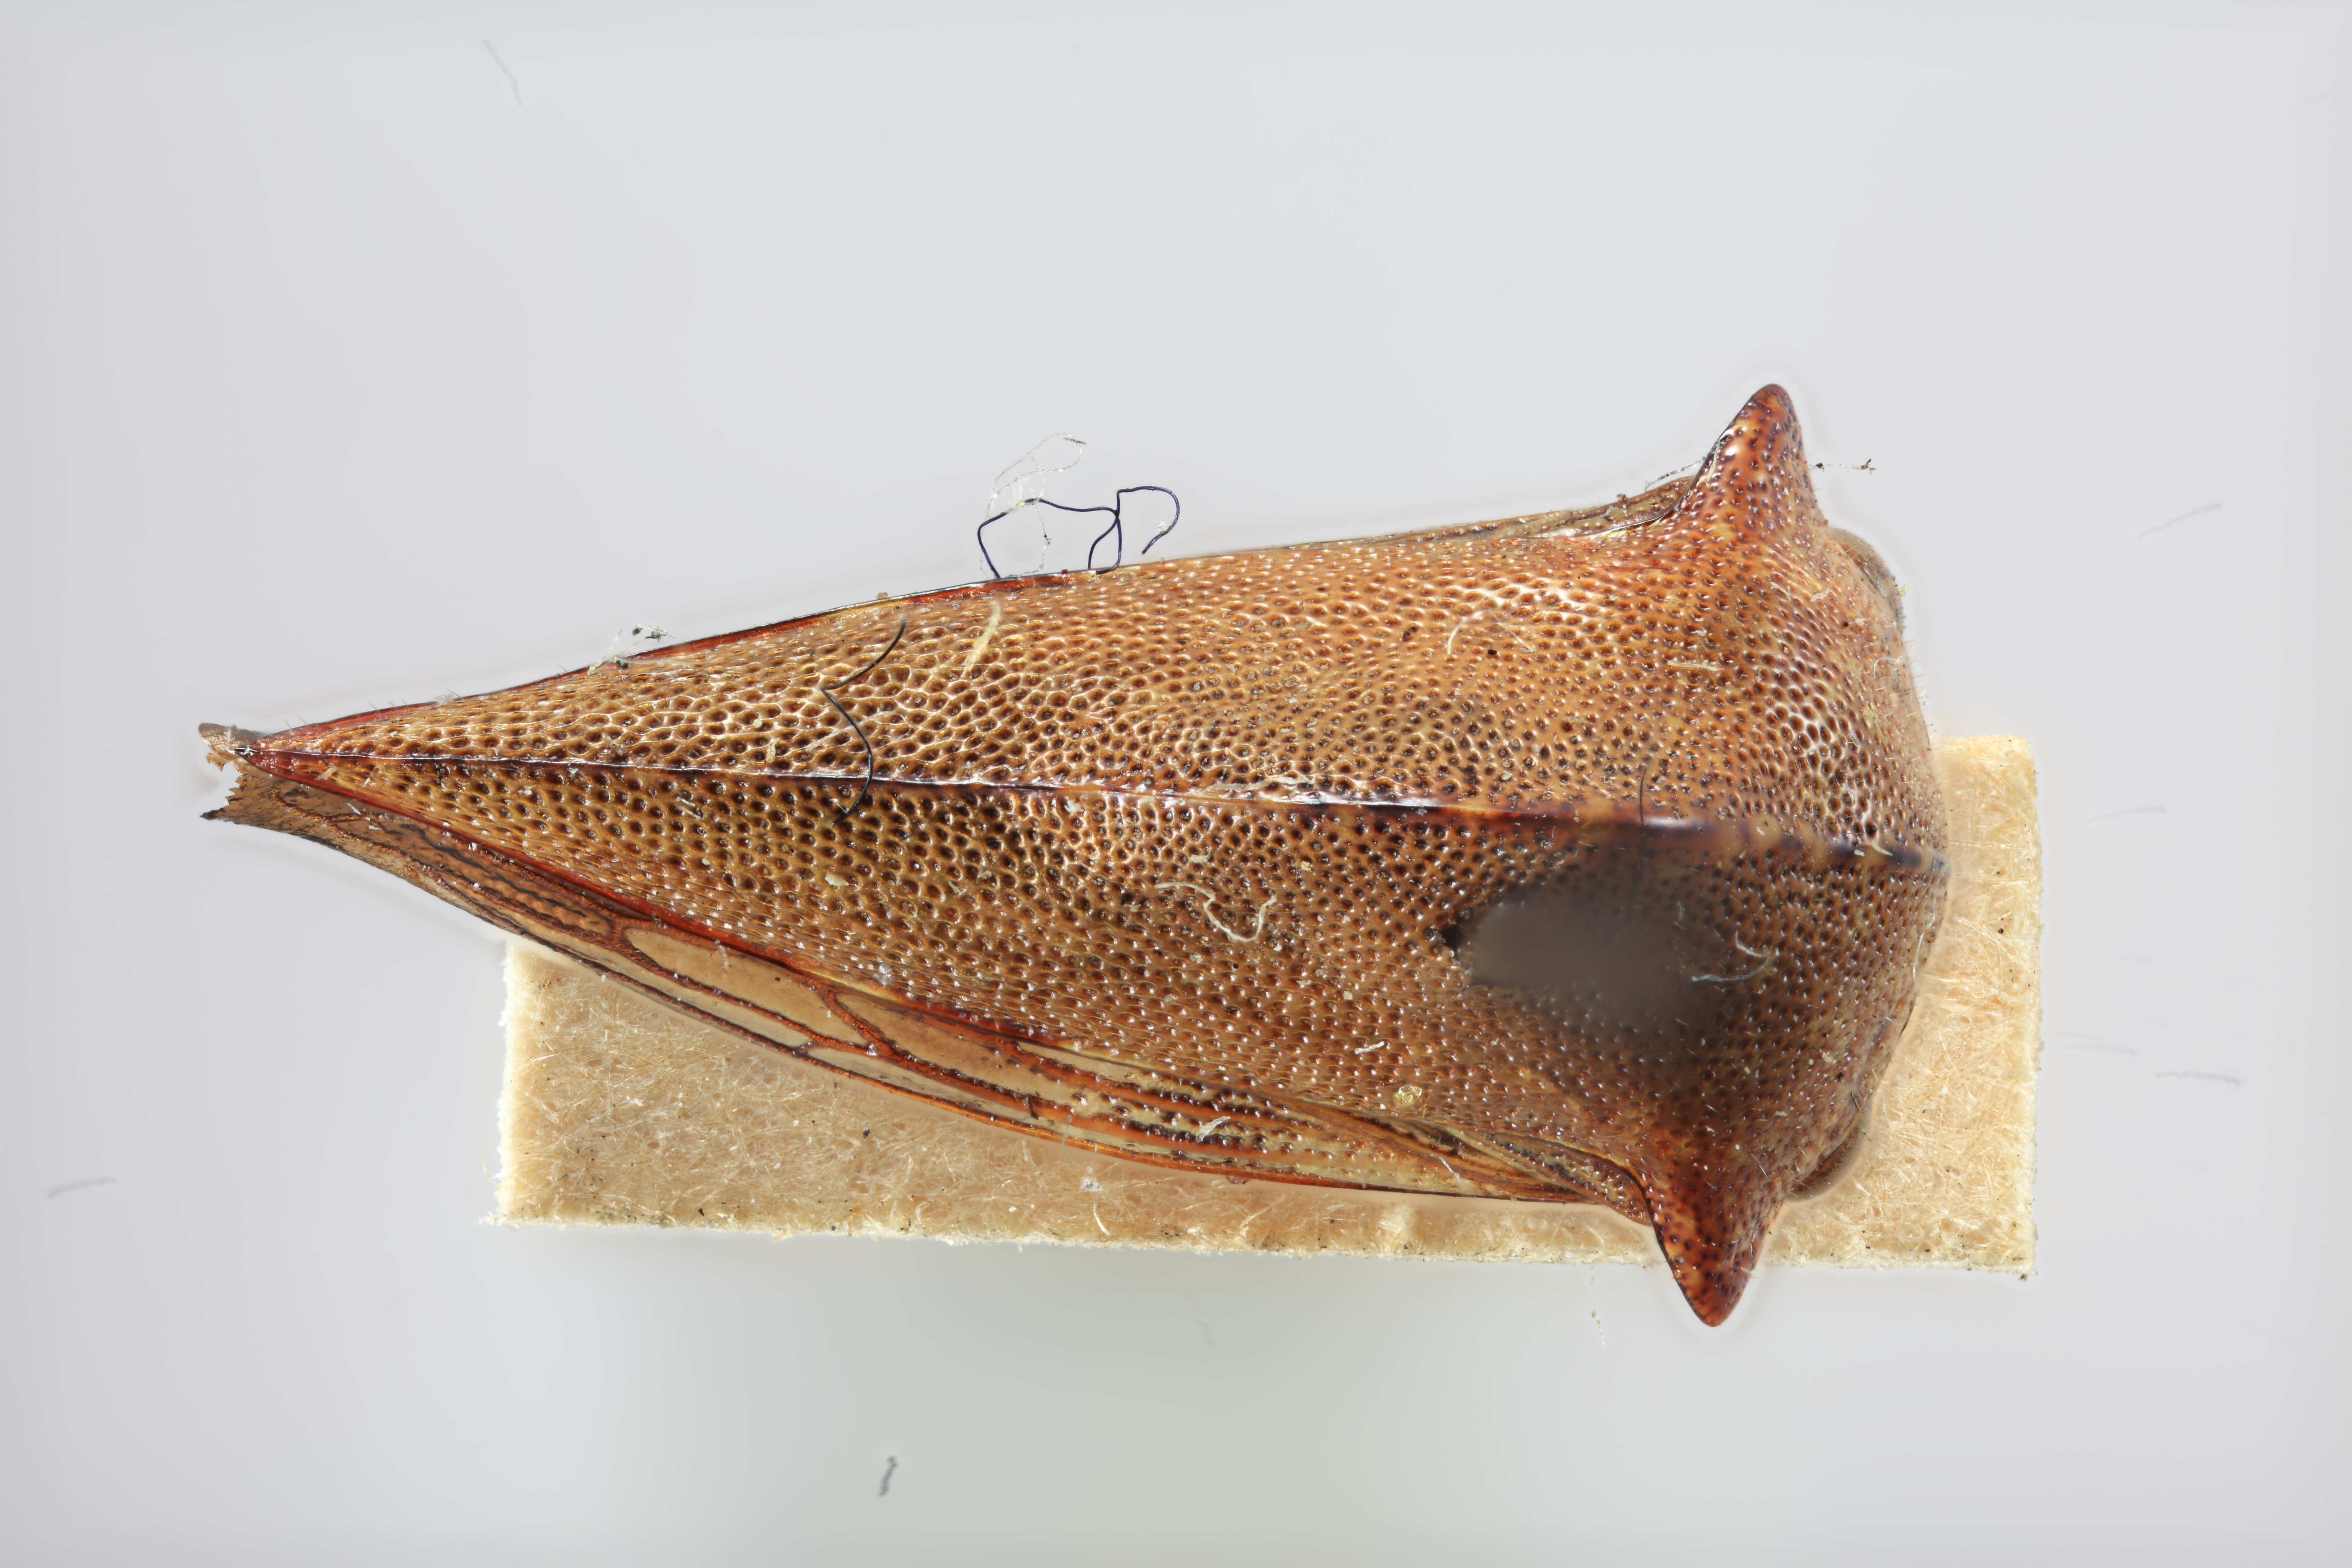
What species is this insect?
Palonica deserta
